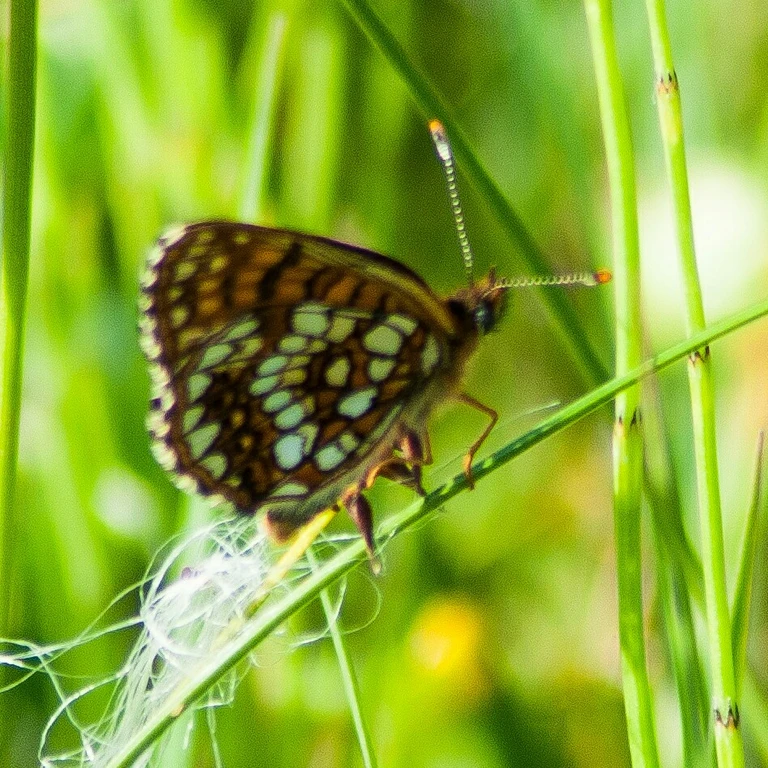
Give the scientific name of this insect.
Melitaea diamina
